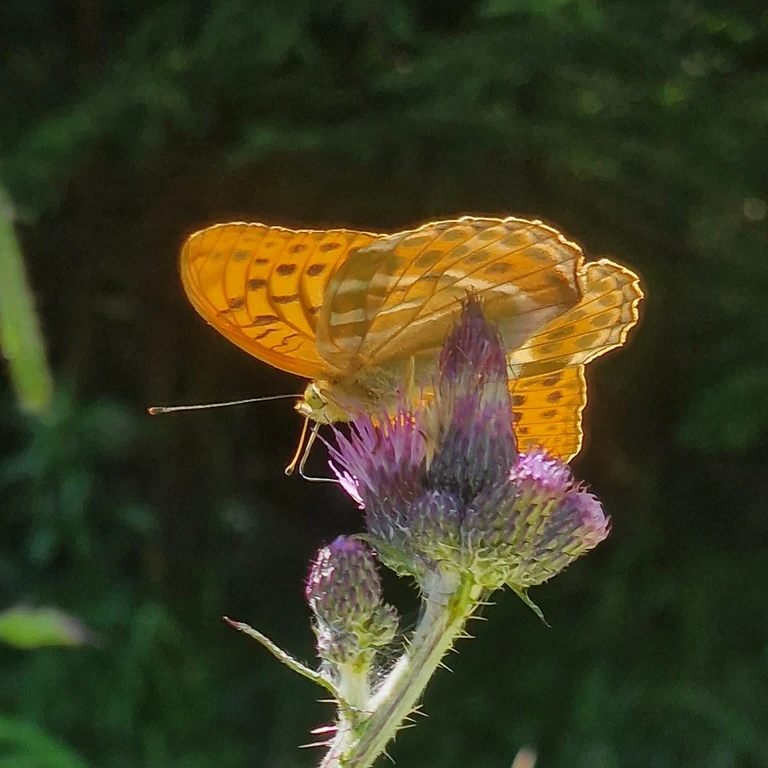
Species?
Argynnis paphia
